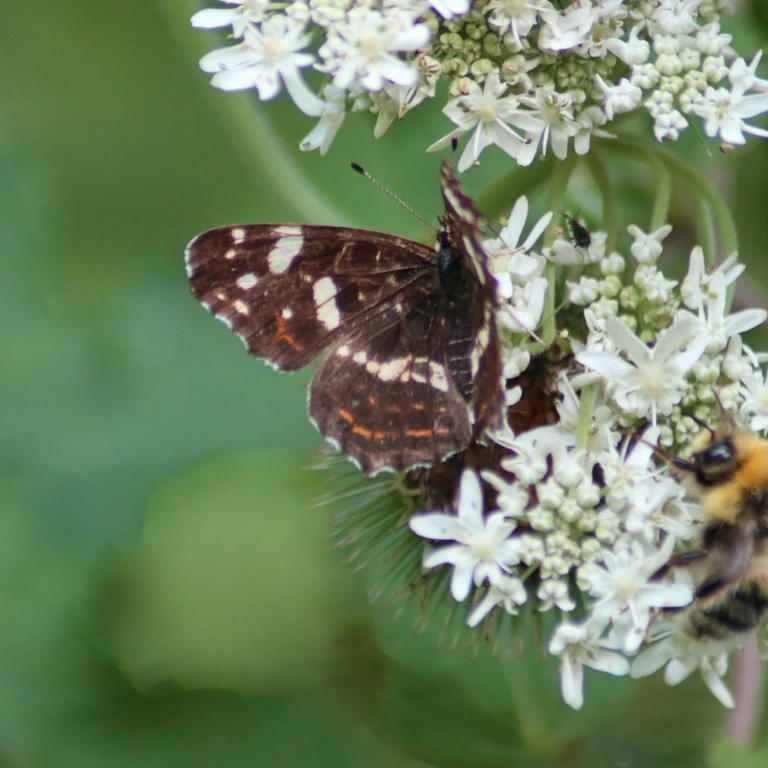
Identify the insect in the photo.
Araschnia levana
